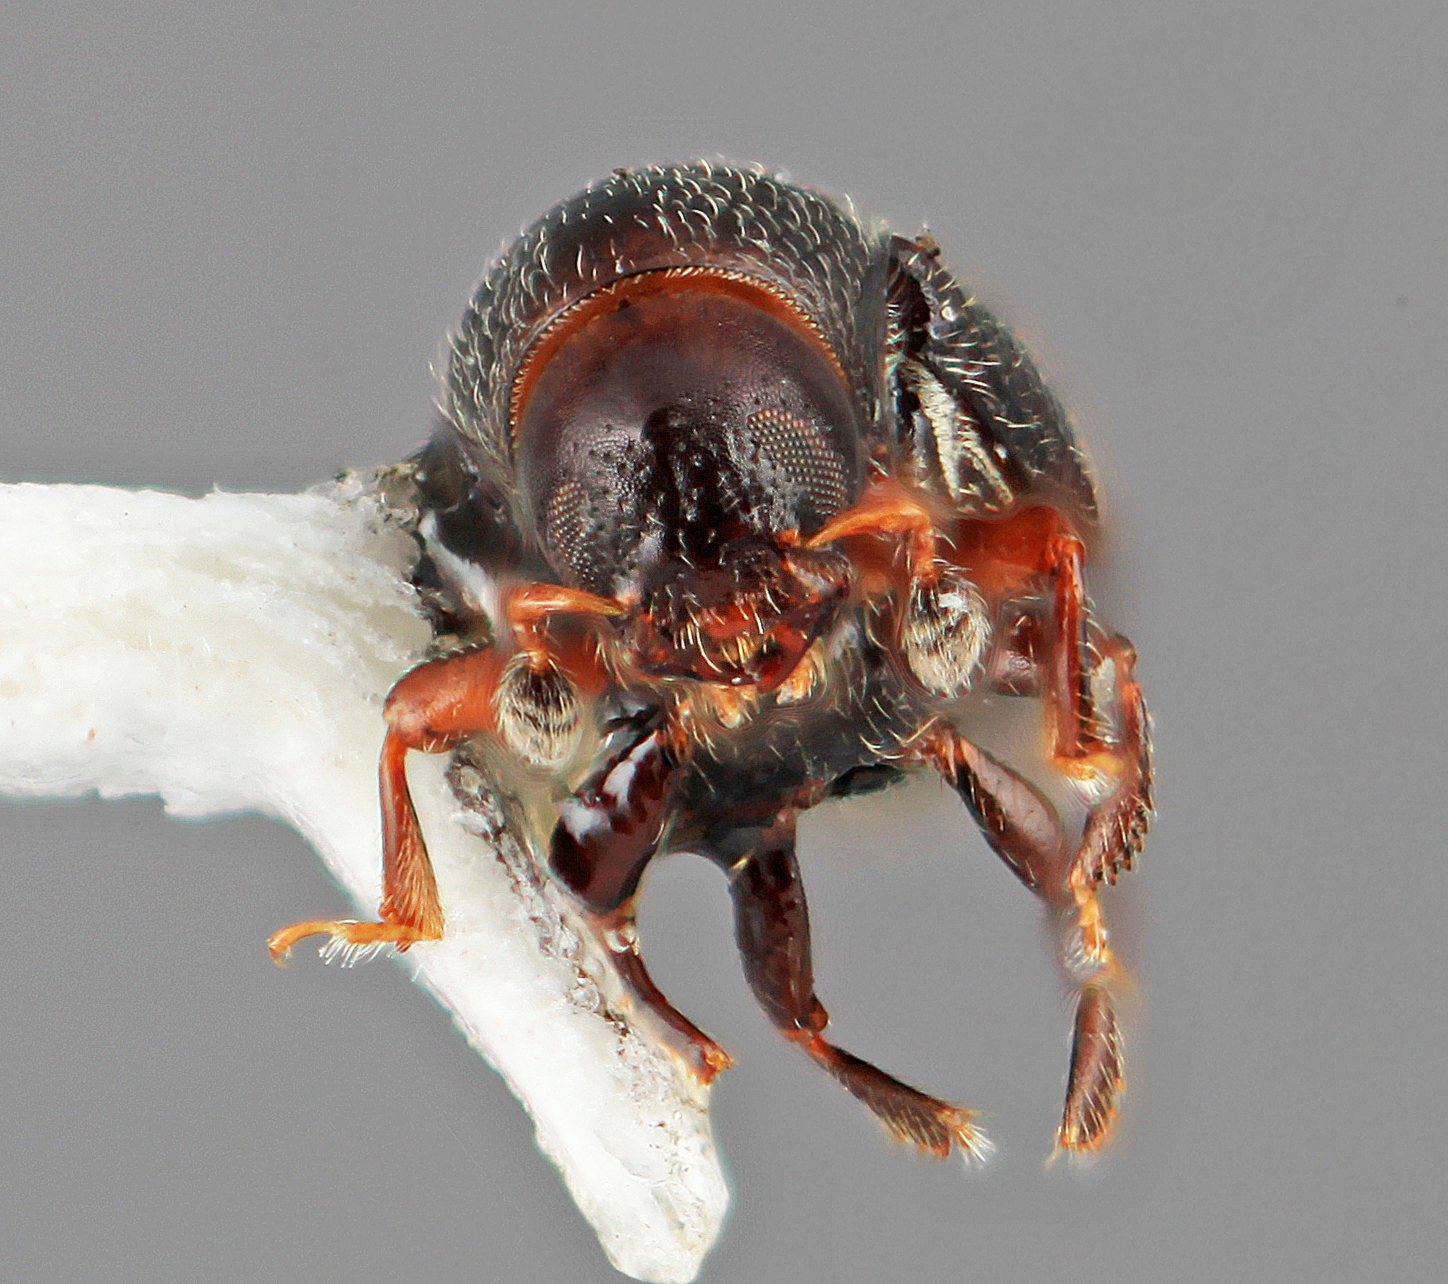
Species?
Scolytodes decorus
